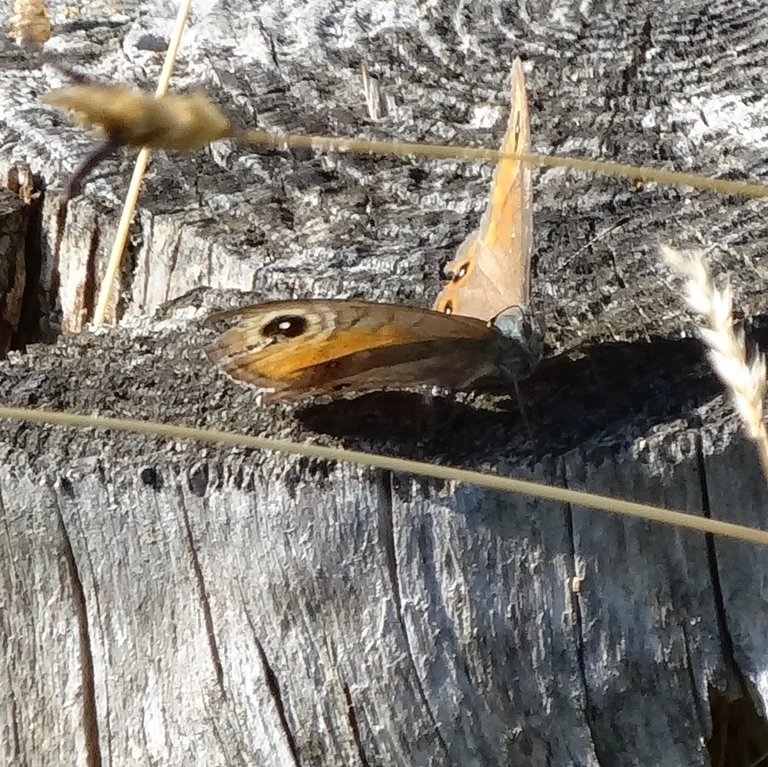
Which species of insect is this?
Lasiommata maera (also Pararge maera)
